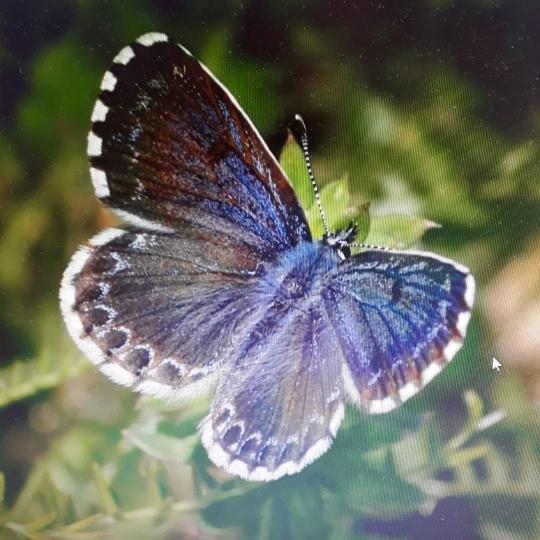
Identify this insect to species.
Scolitantides orion
